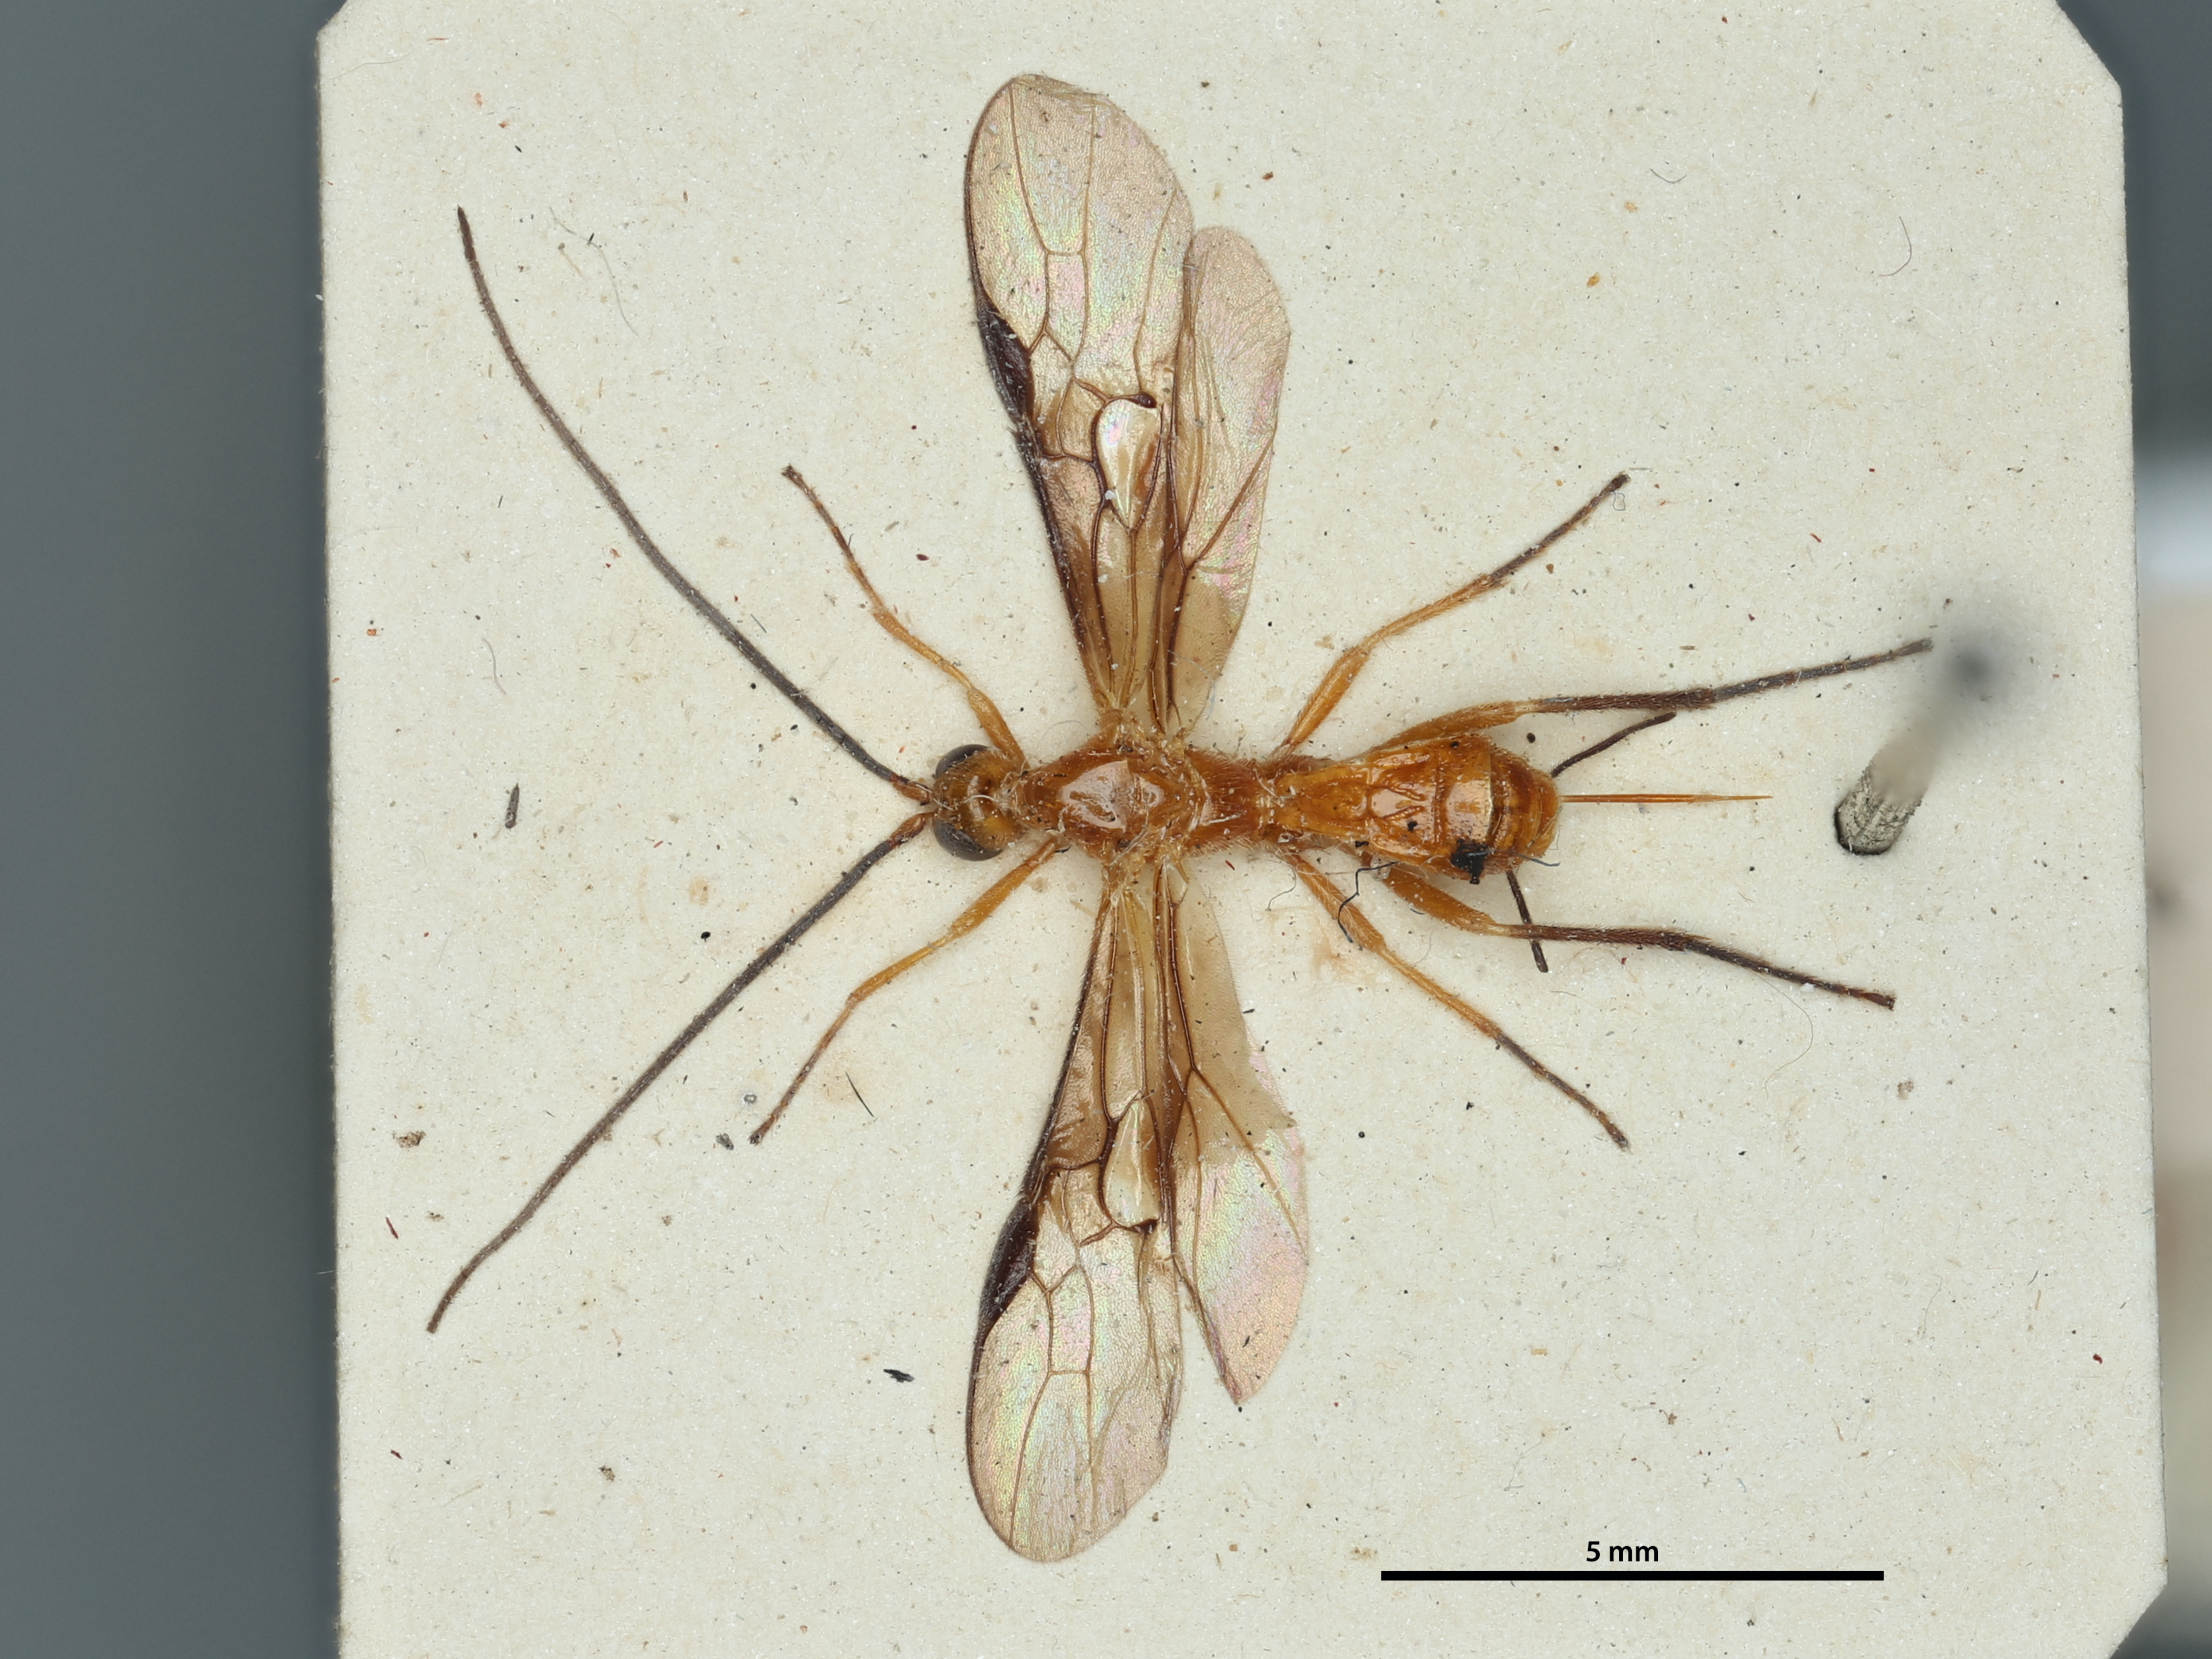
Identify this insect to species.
Melanobracon tibialis
